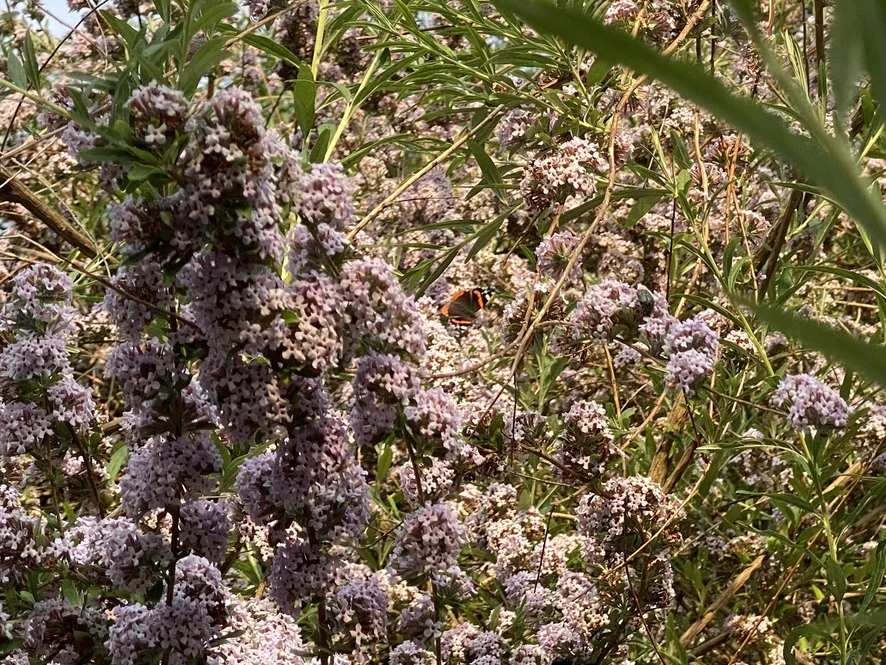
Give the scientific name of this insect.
Vanessa atalanta
